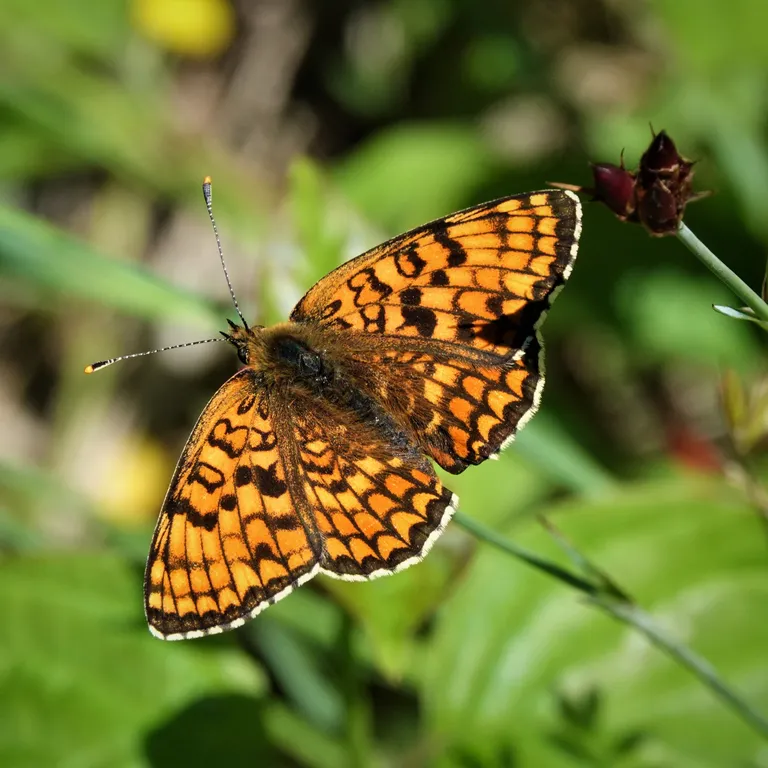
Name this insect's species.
Melitaea phoebe
